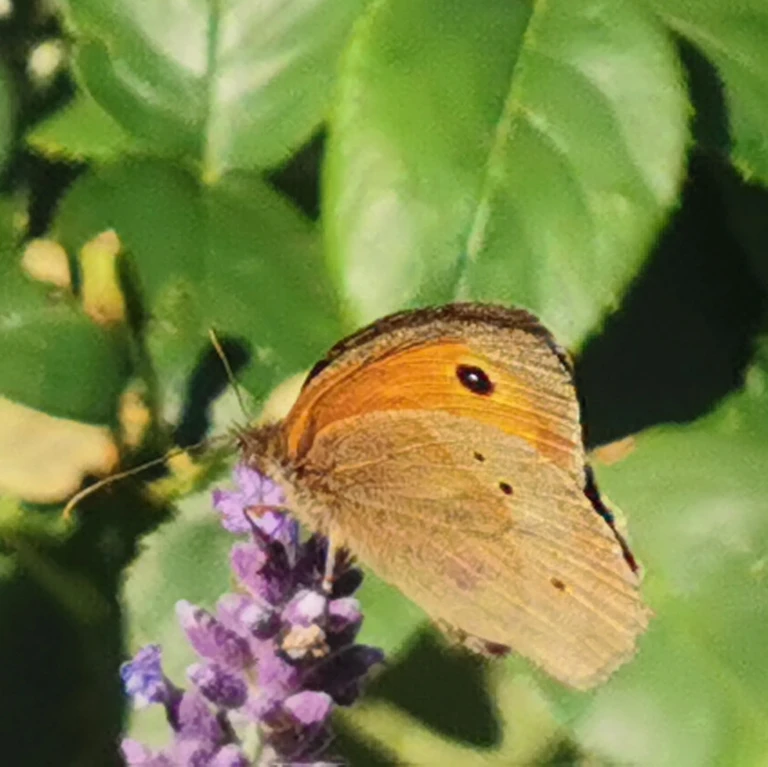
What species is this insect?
Maniola jurtina
